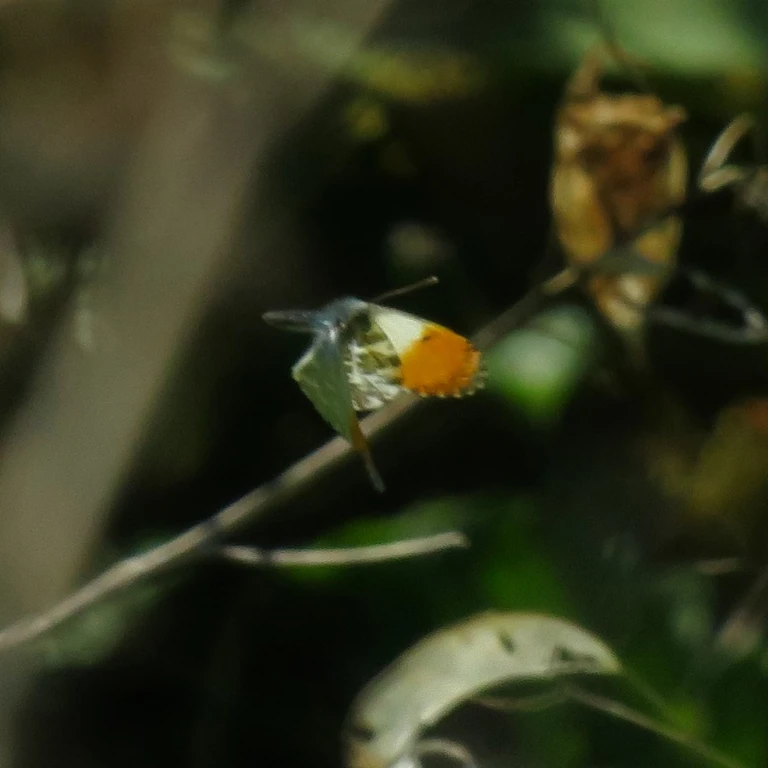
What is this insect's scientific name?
Anthocharis cardamines
